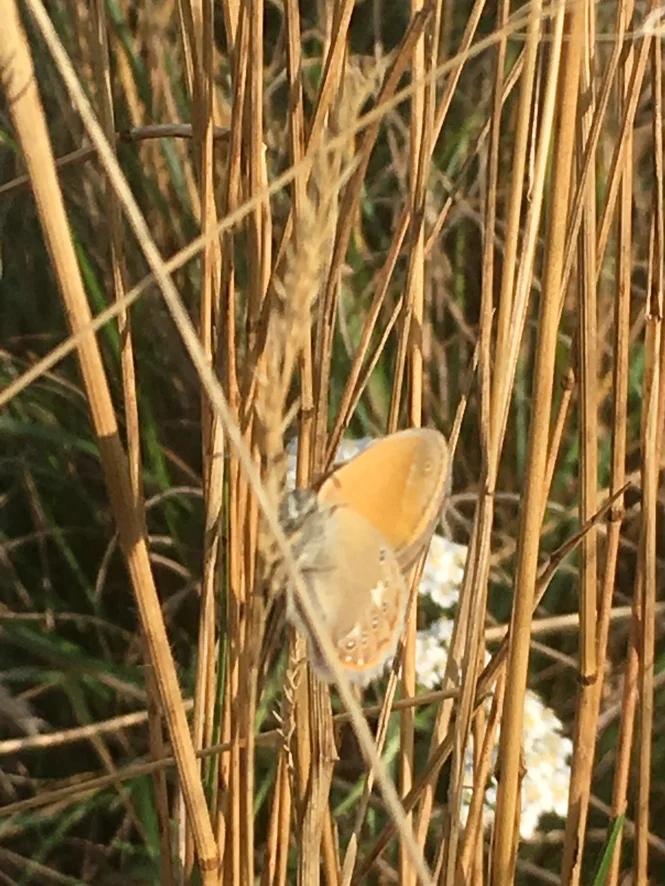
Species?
Coenonympha glycerion (also Coenonympha iphis)
